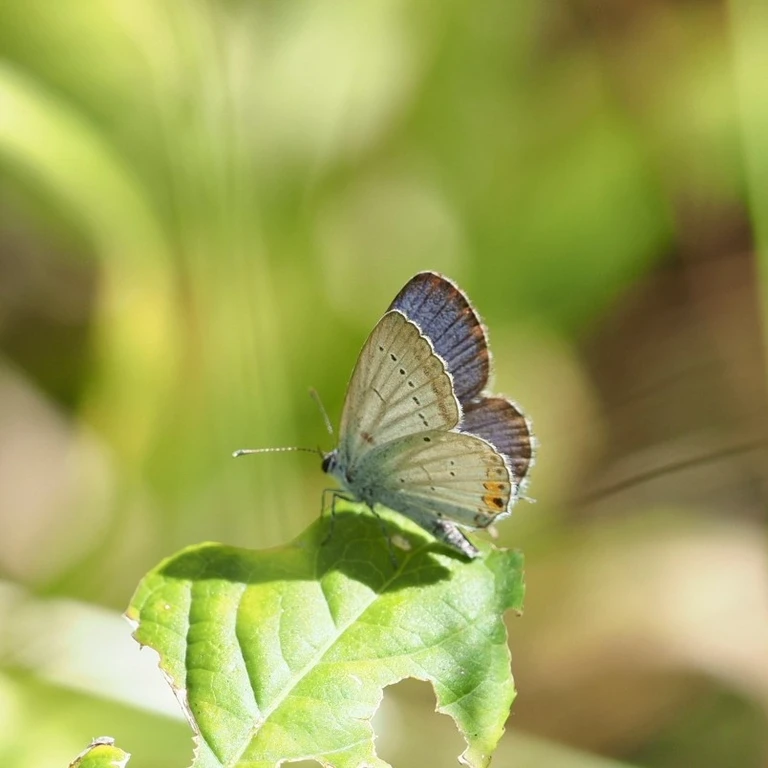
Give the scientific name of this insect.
Cupido argiades (also Elkalyce argiades)
